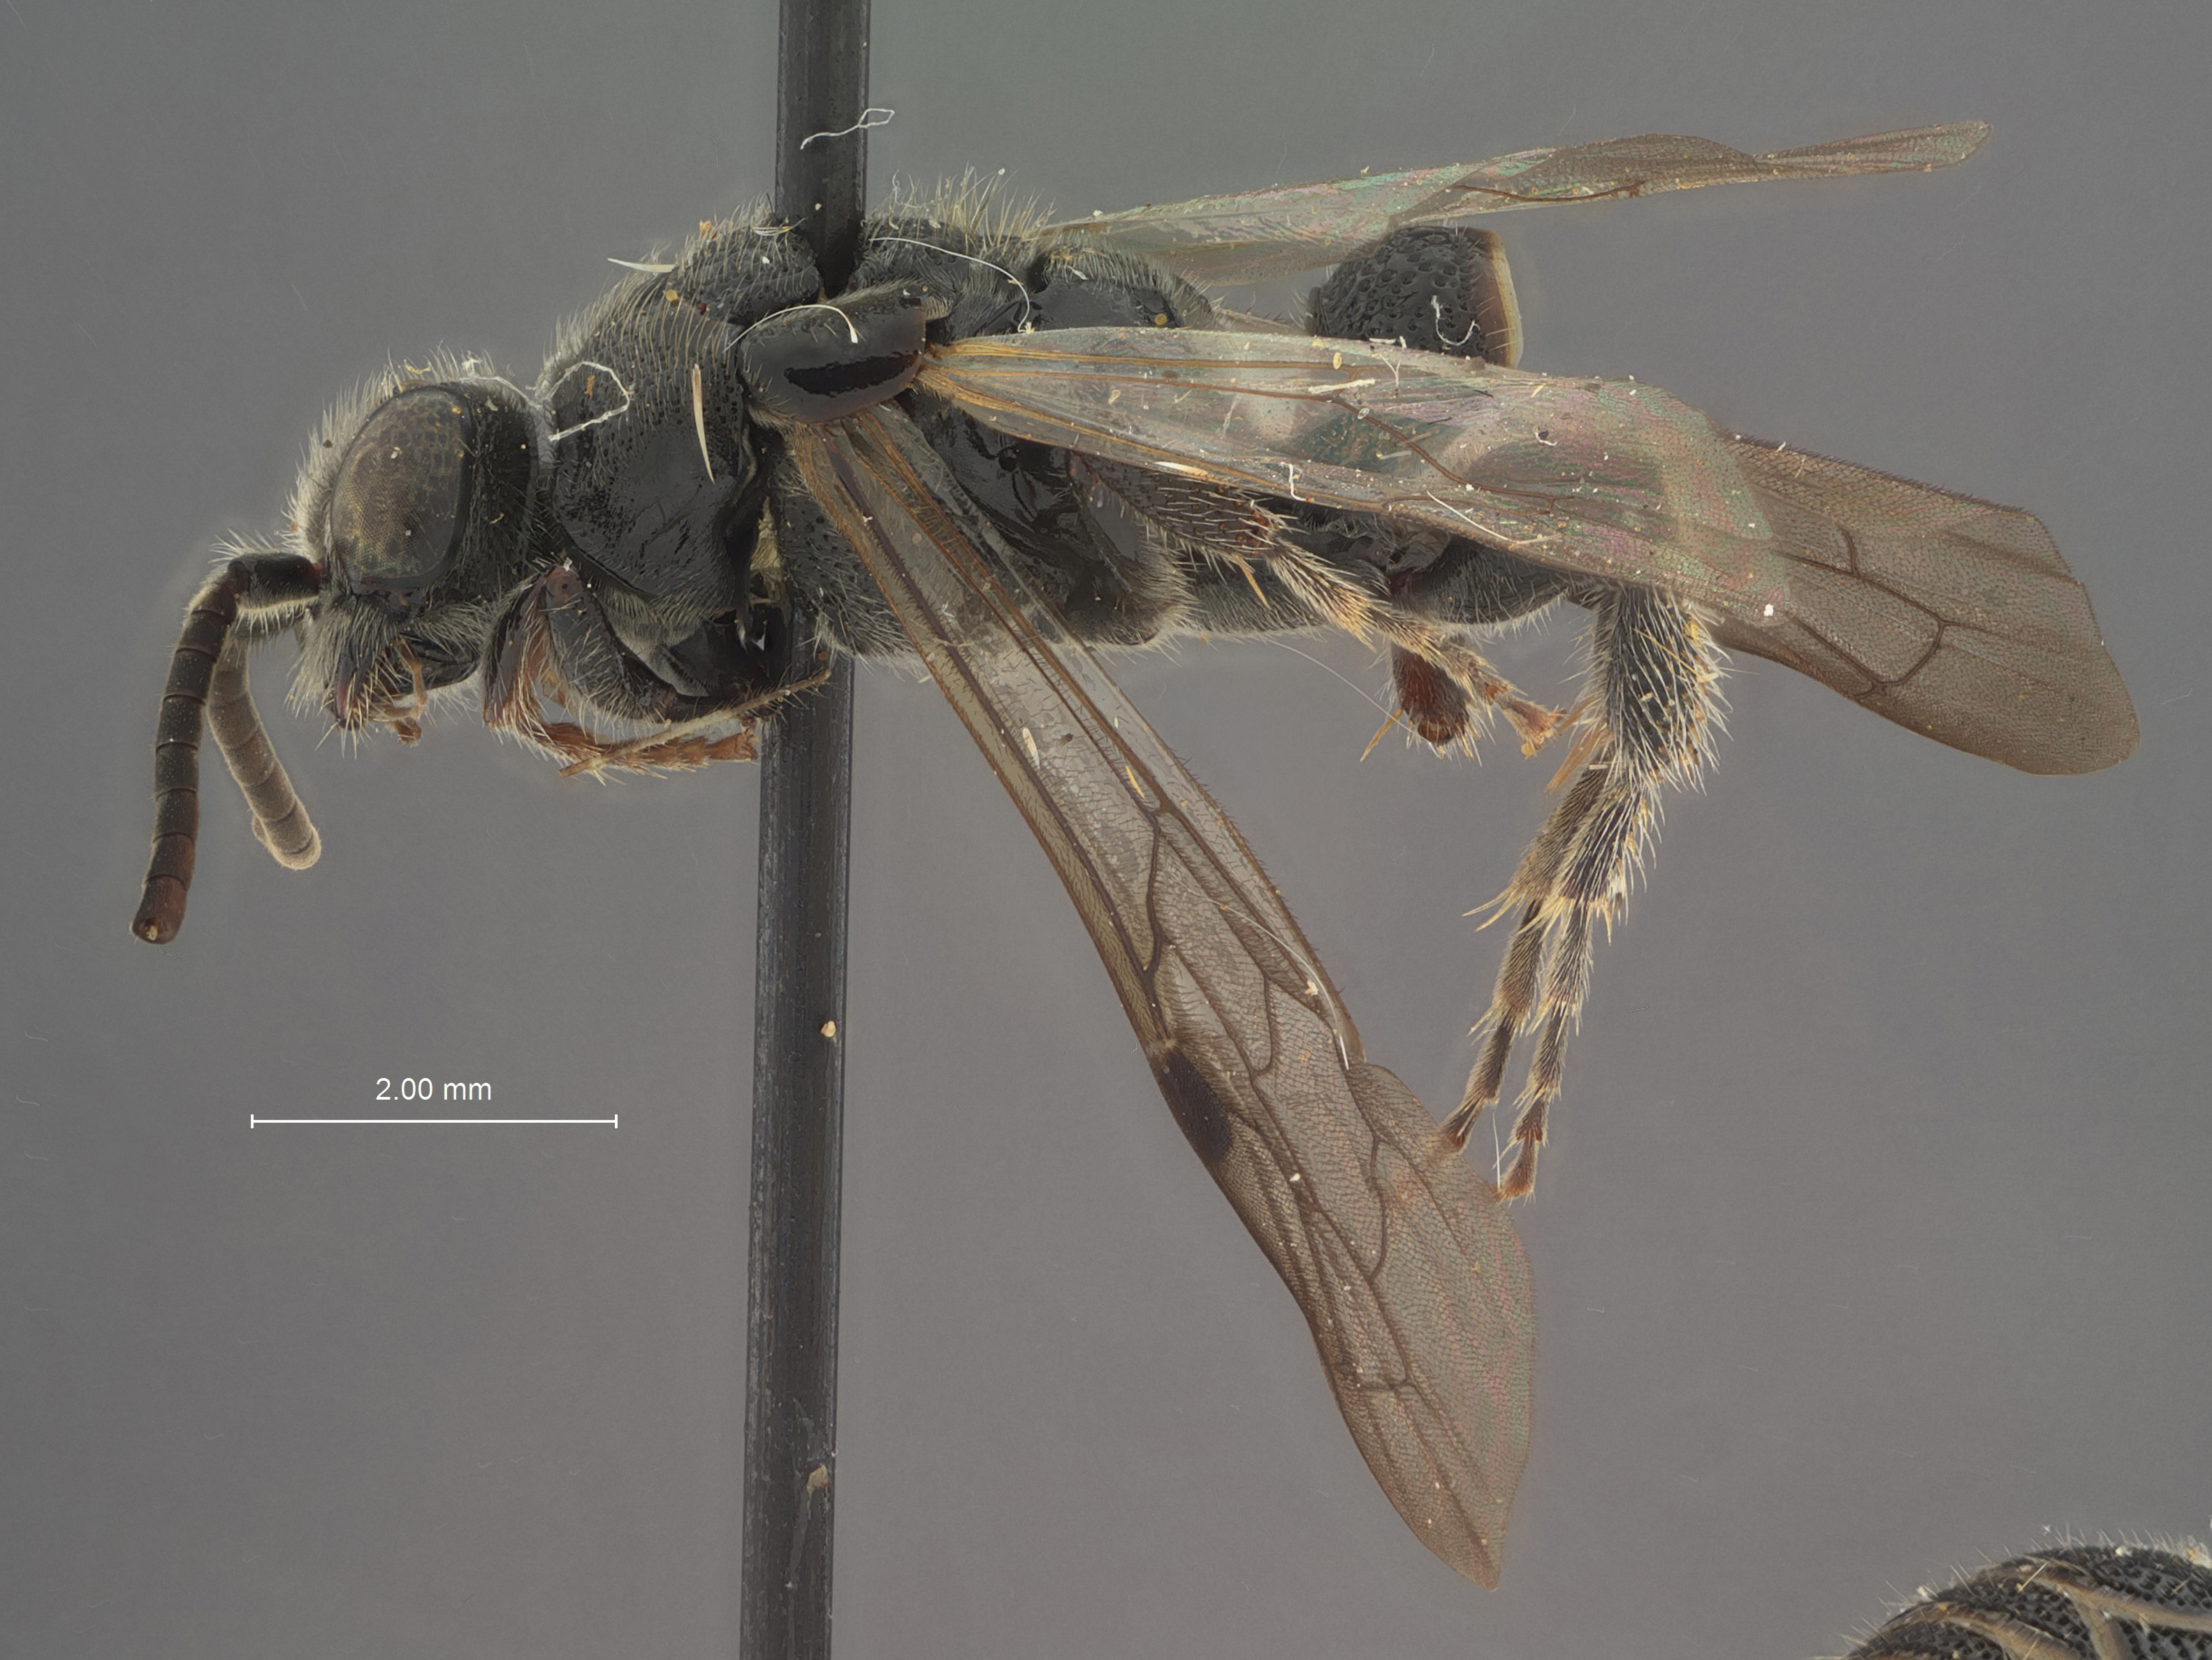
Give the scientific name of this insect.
Krombeinia nayarita
